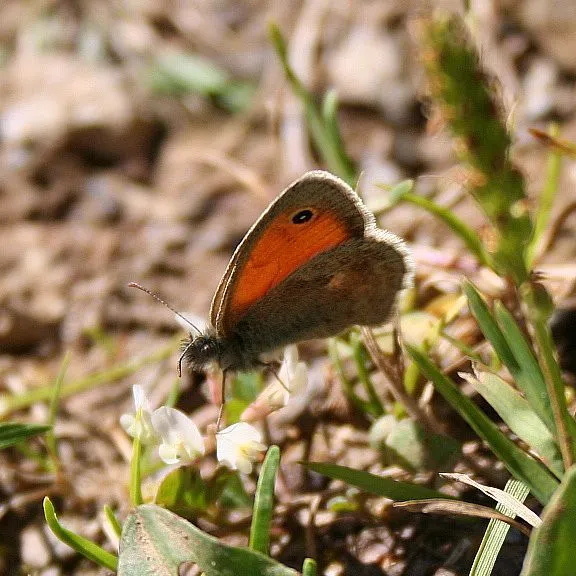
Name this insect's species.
Coenonympha pamphilus
